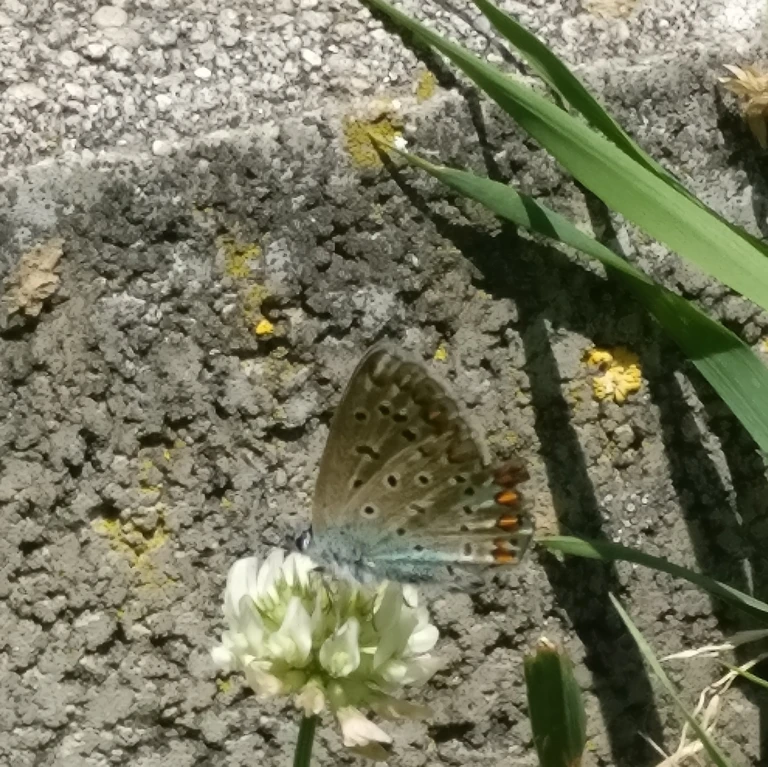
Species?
Polyommatus icarus
